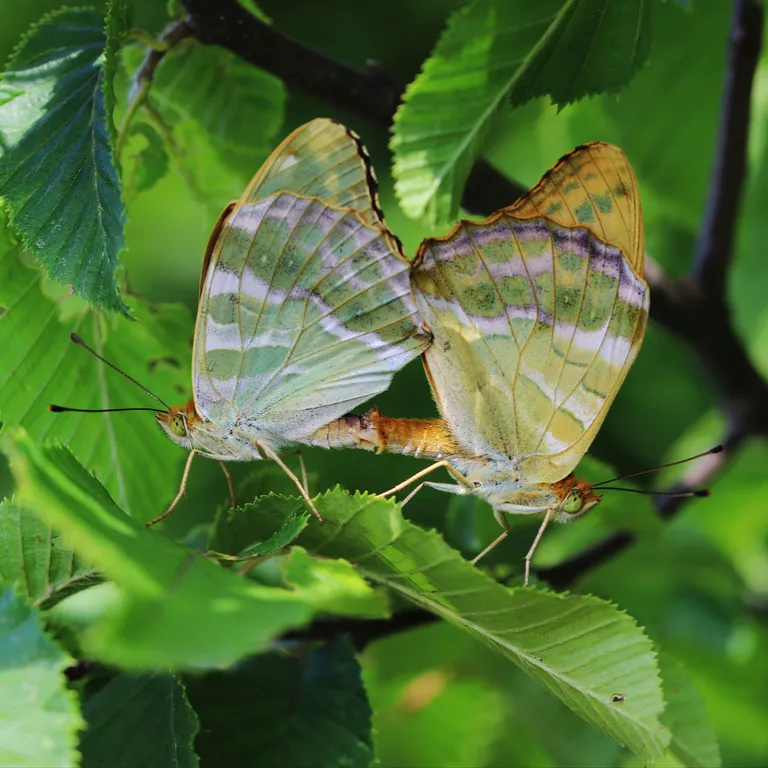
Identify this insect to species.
Argynnis paphia
